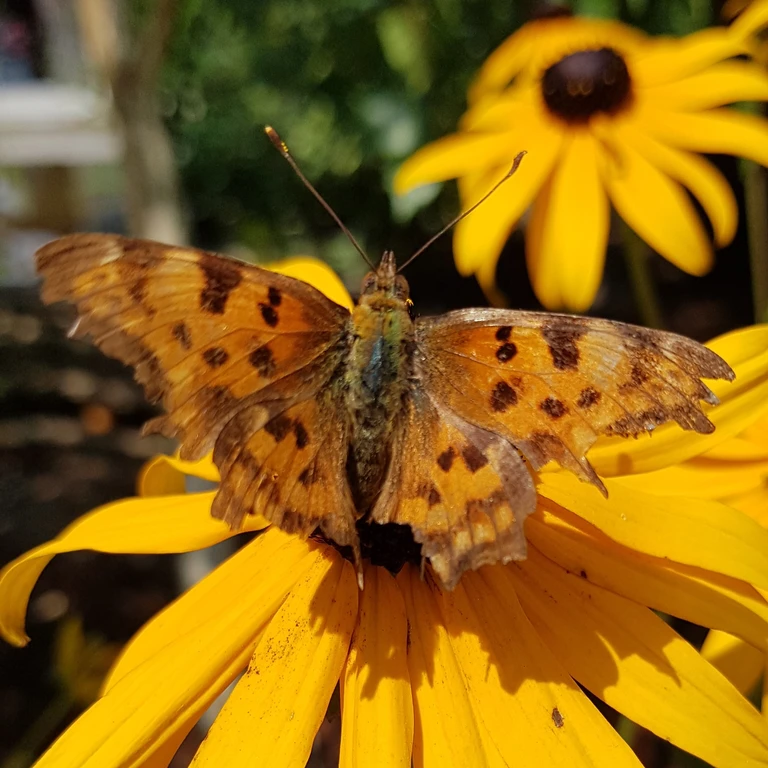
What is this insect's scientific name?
Polygonia c-album
